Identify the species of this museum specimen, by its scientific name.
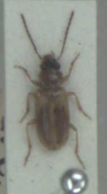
Anthracus consputus
